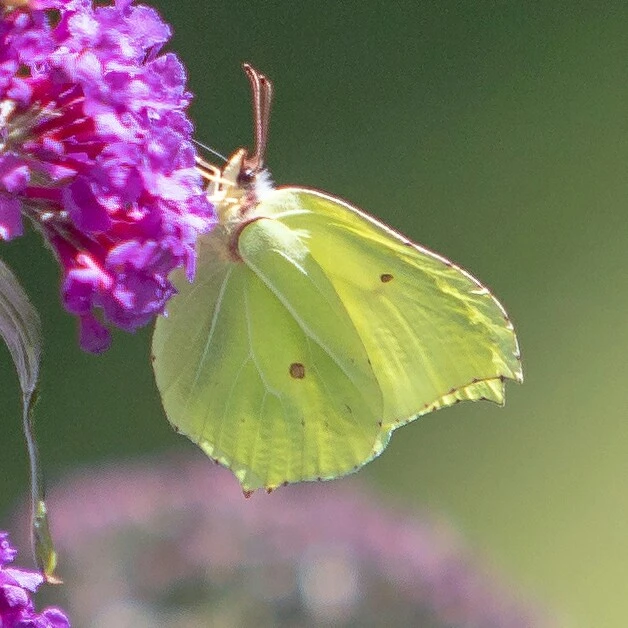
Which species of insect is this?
Gonepteryx rhamni
